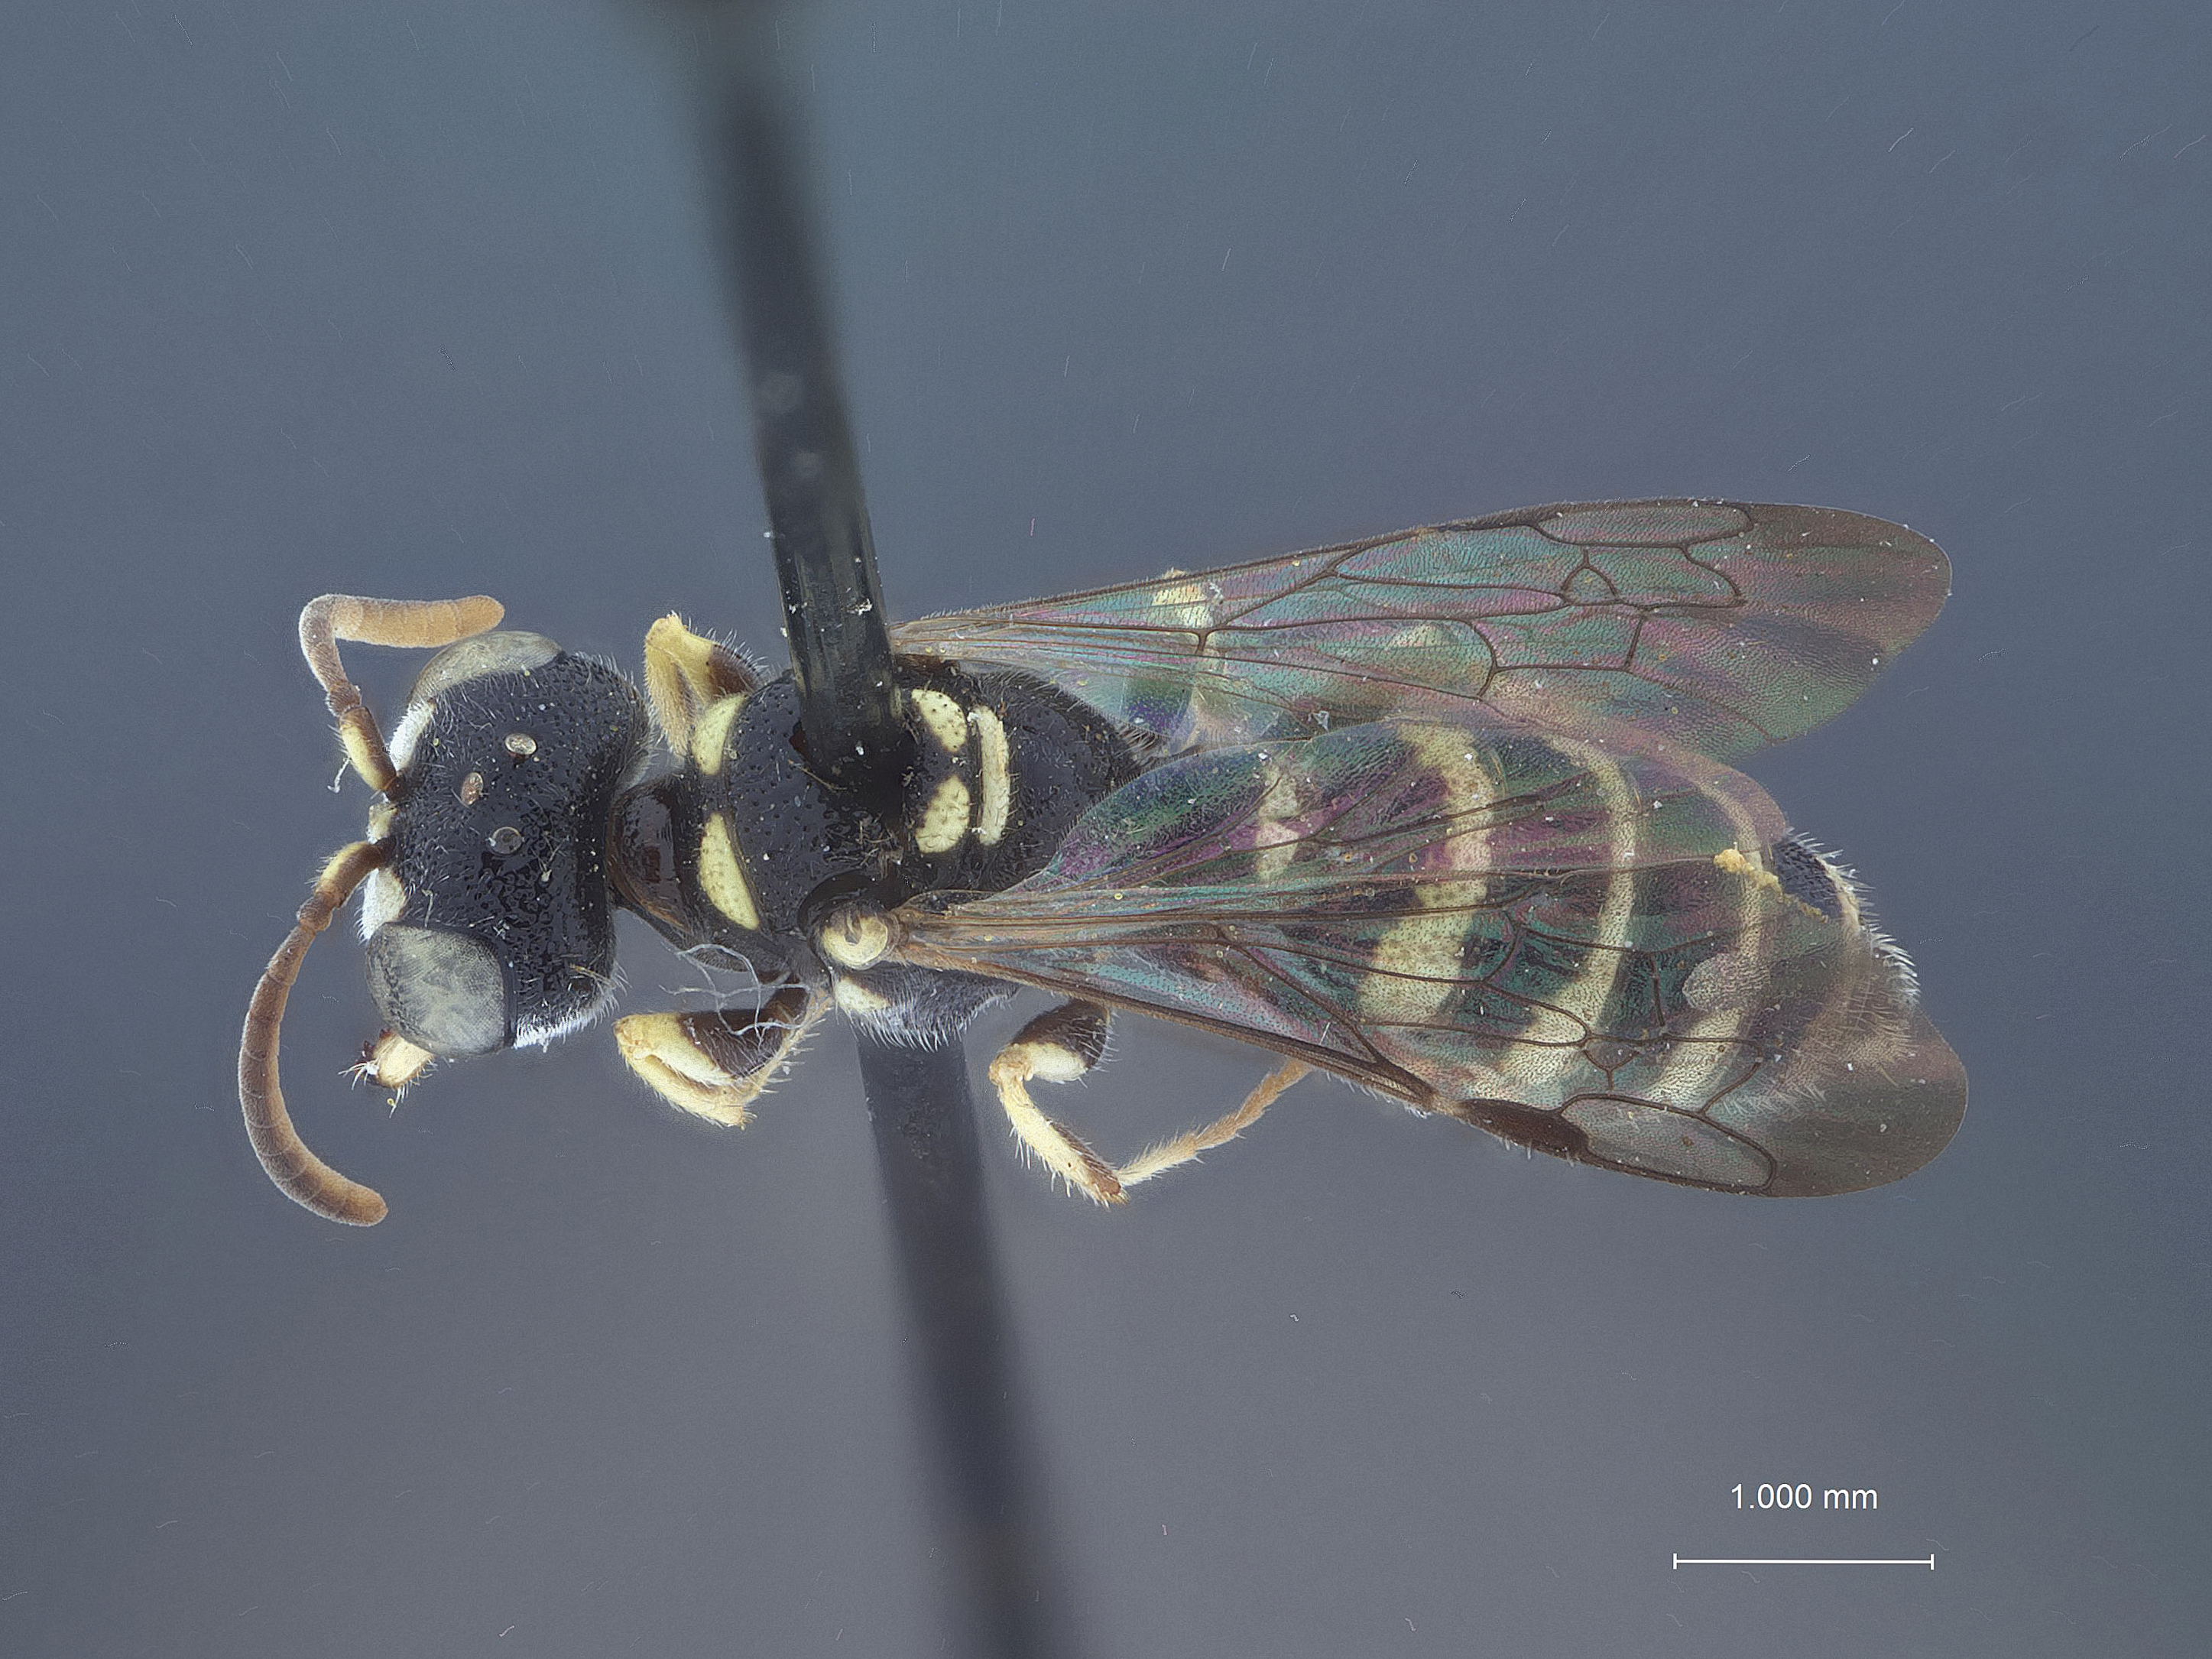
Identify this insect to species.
Cerceris obregon
